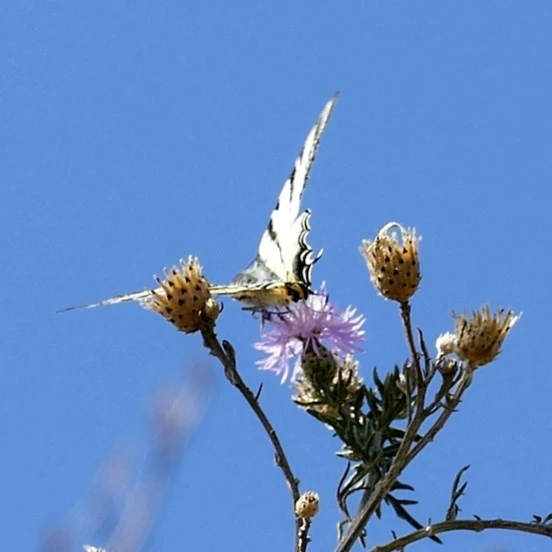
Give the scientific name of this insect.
Iphiclides podalirius
